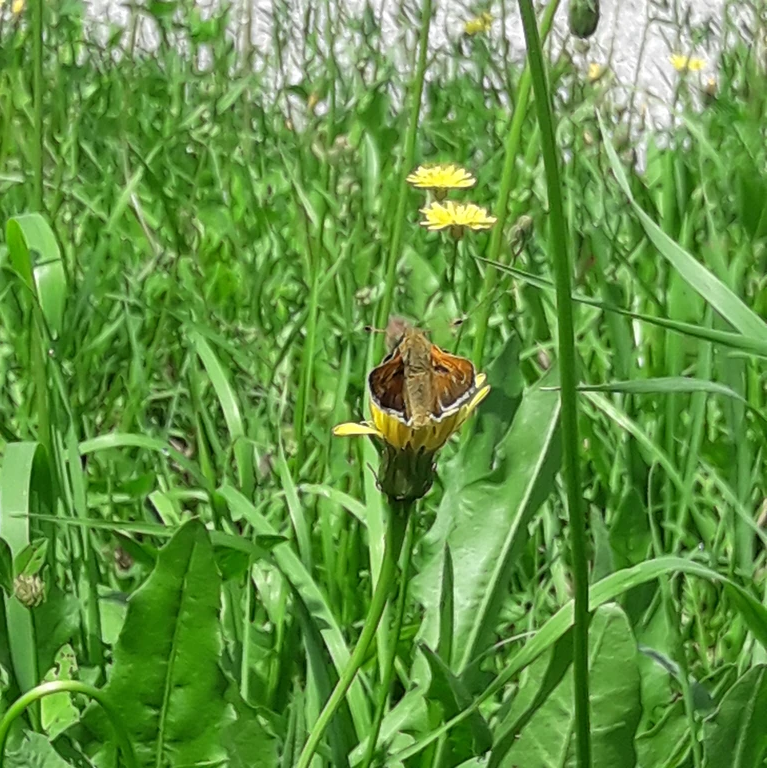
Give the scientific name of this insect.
Hesperia comma
